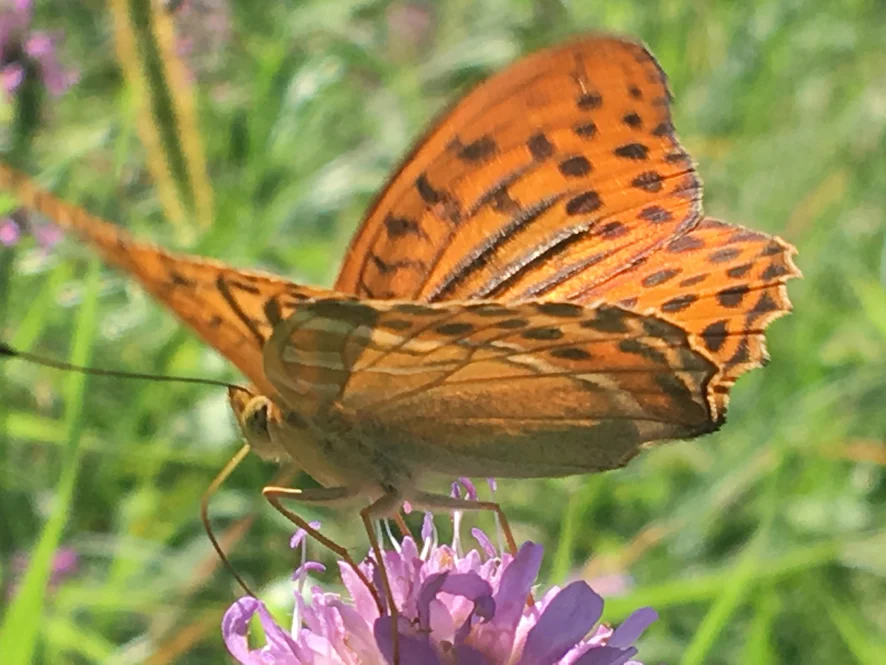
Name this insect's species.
Argynnis paphia
